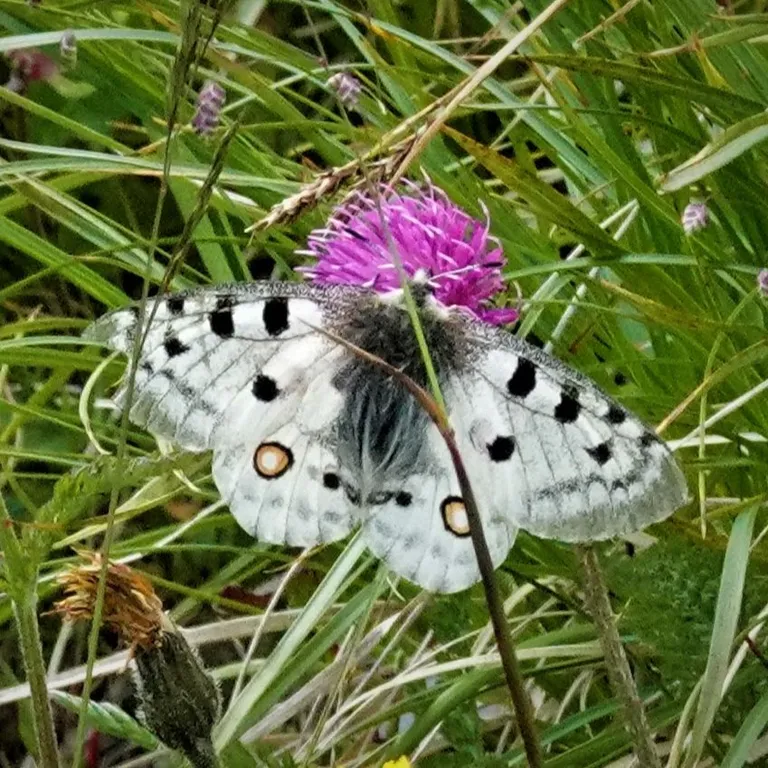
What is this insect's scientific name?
Parnassius apollo
